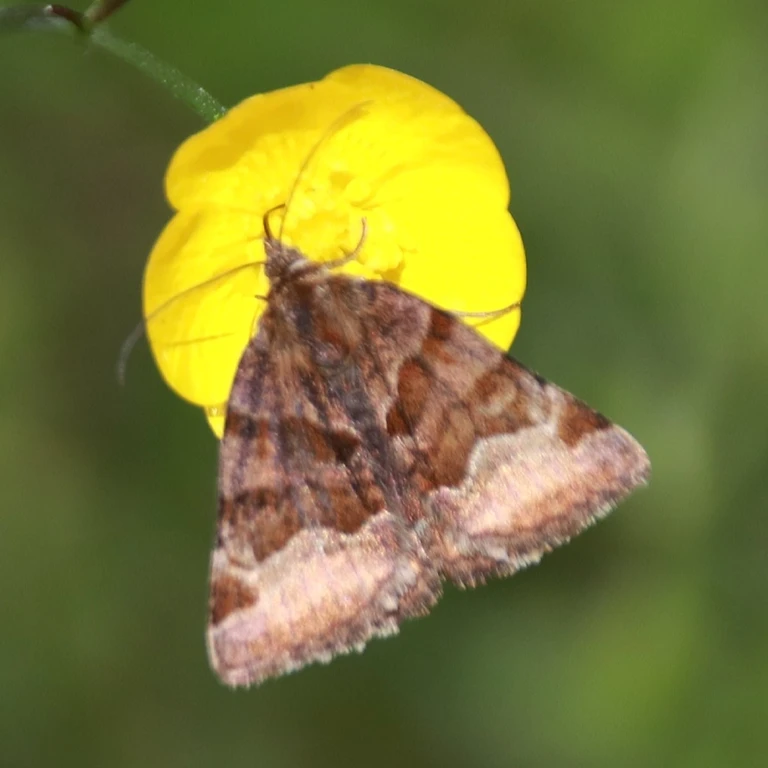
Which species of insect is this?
Euclidia glyphica
